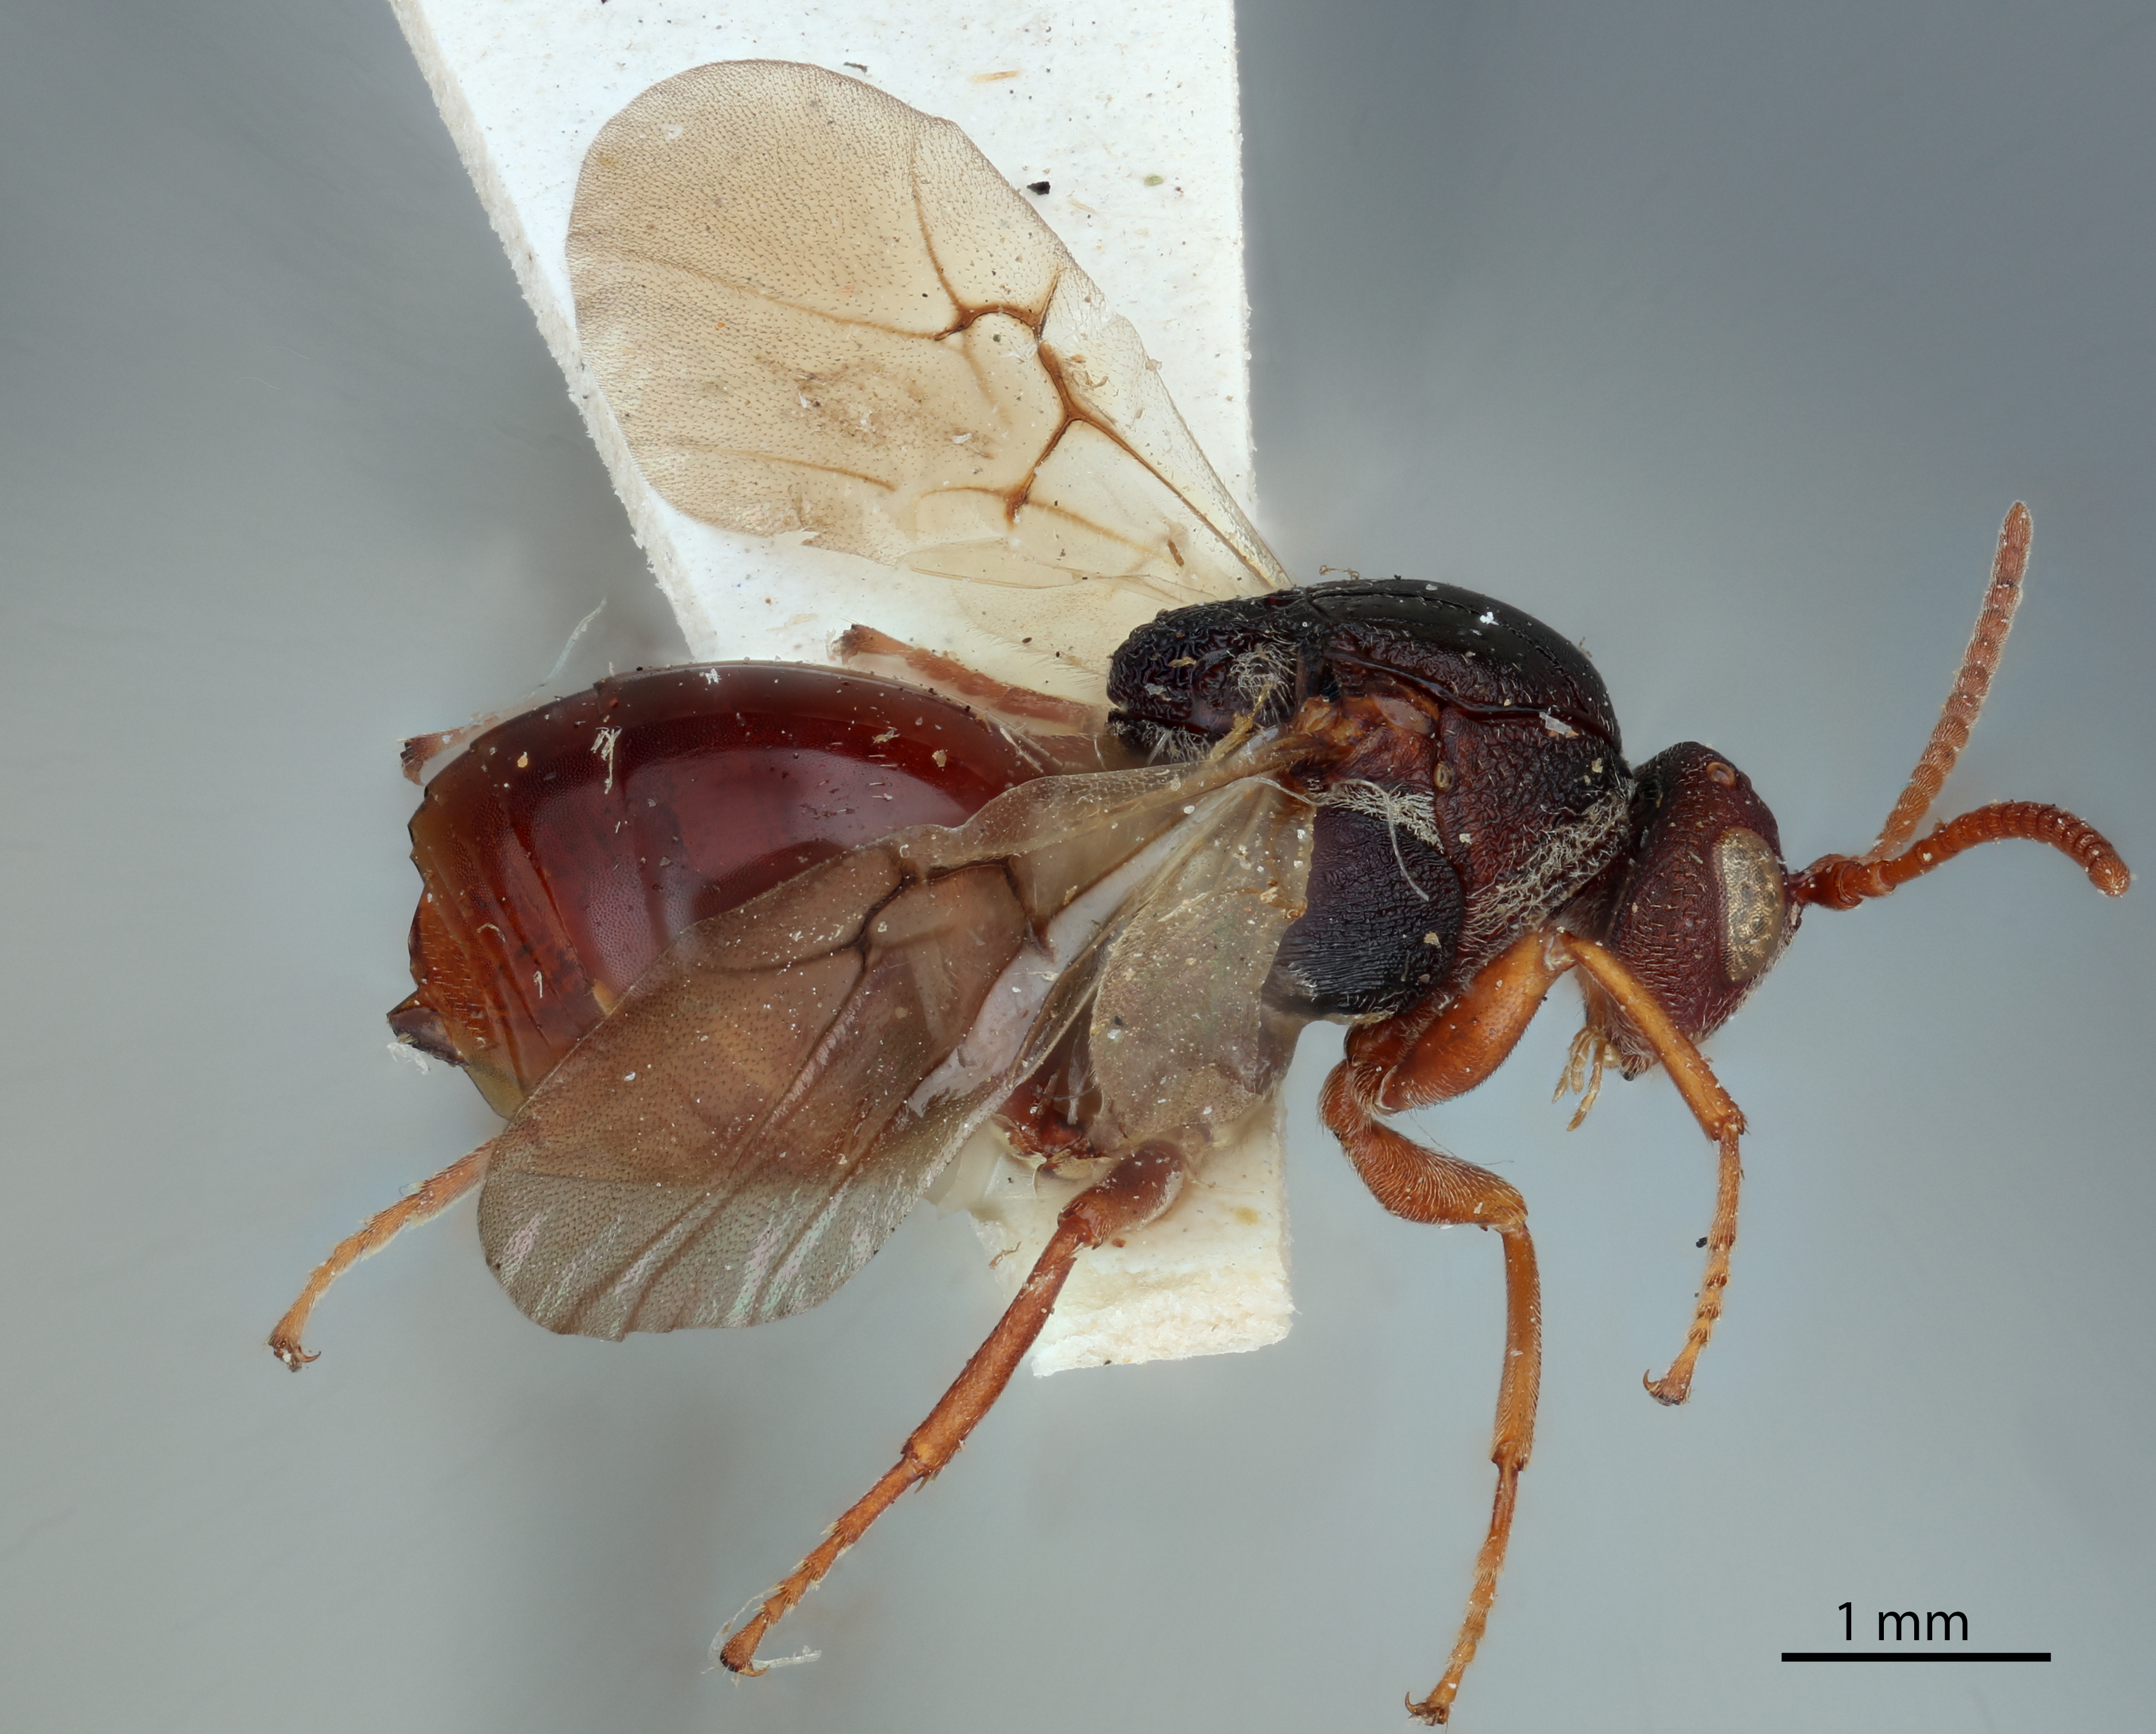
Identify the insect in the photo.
Trisolenia punctata
